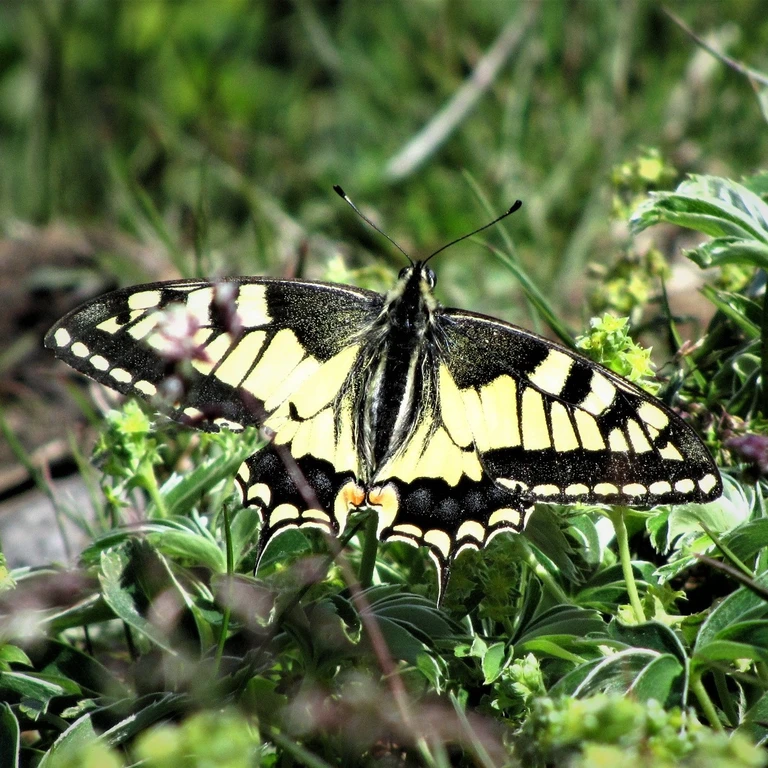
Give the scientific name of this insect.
Papilio machaon
